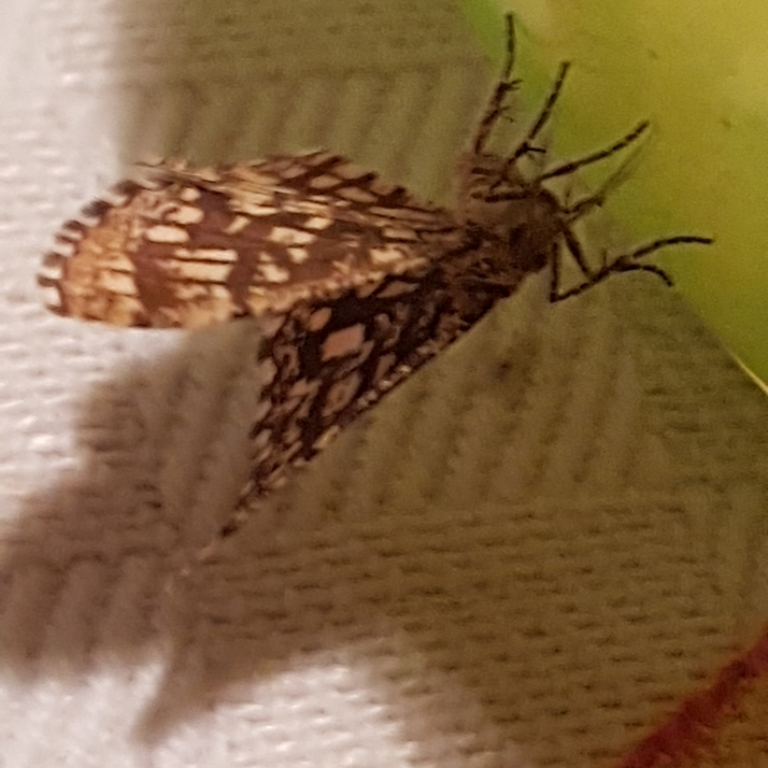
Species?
Chiasmia clathrata
